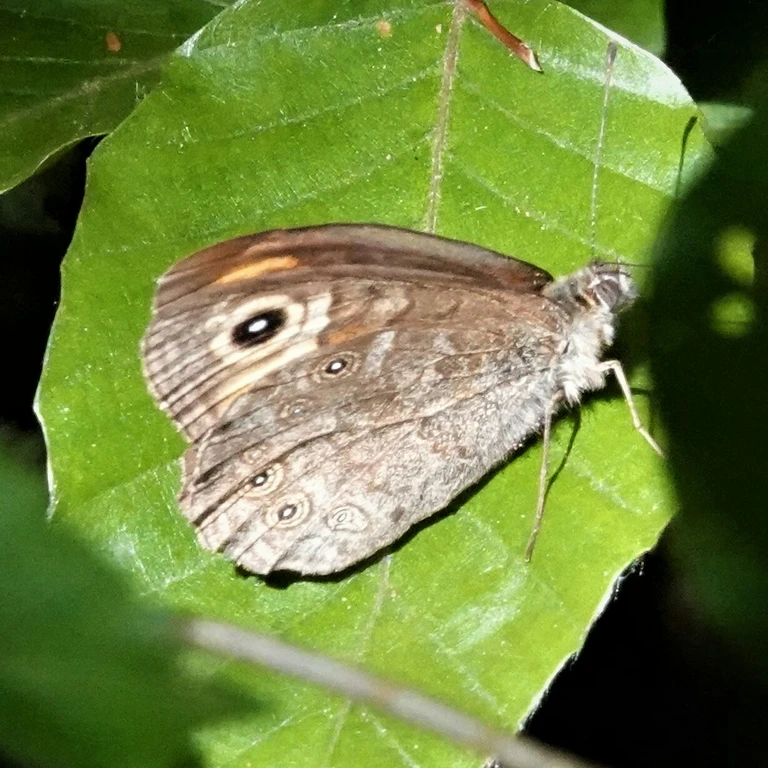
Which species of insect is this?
Lasiommata maera (also Pararge maera)
